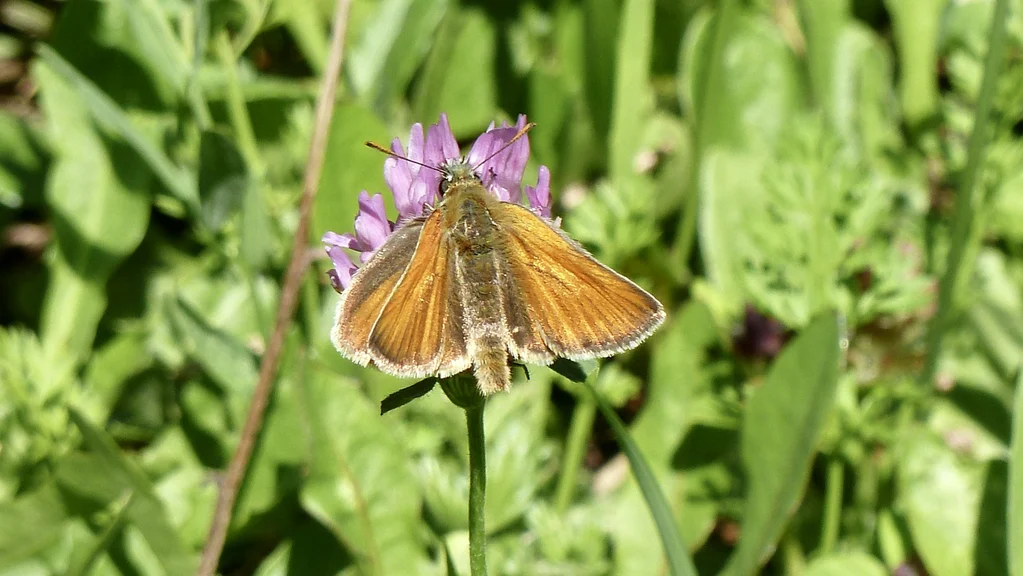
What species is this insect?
Thymelicus sylvestris
